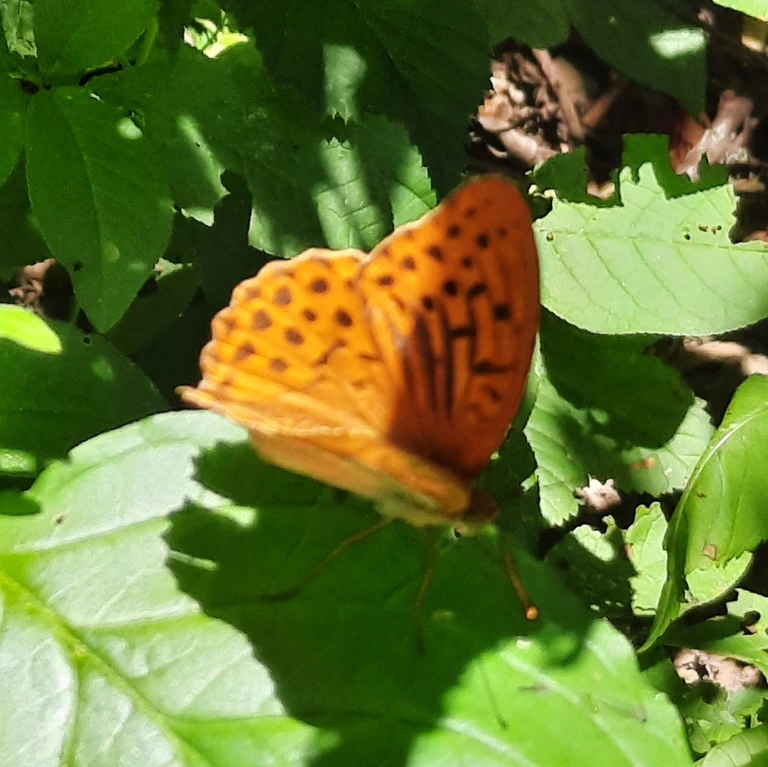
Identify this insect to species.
Argynnis paphia
